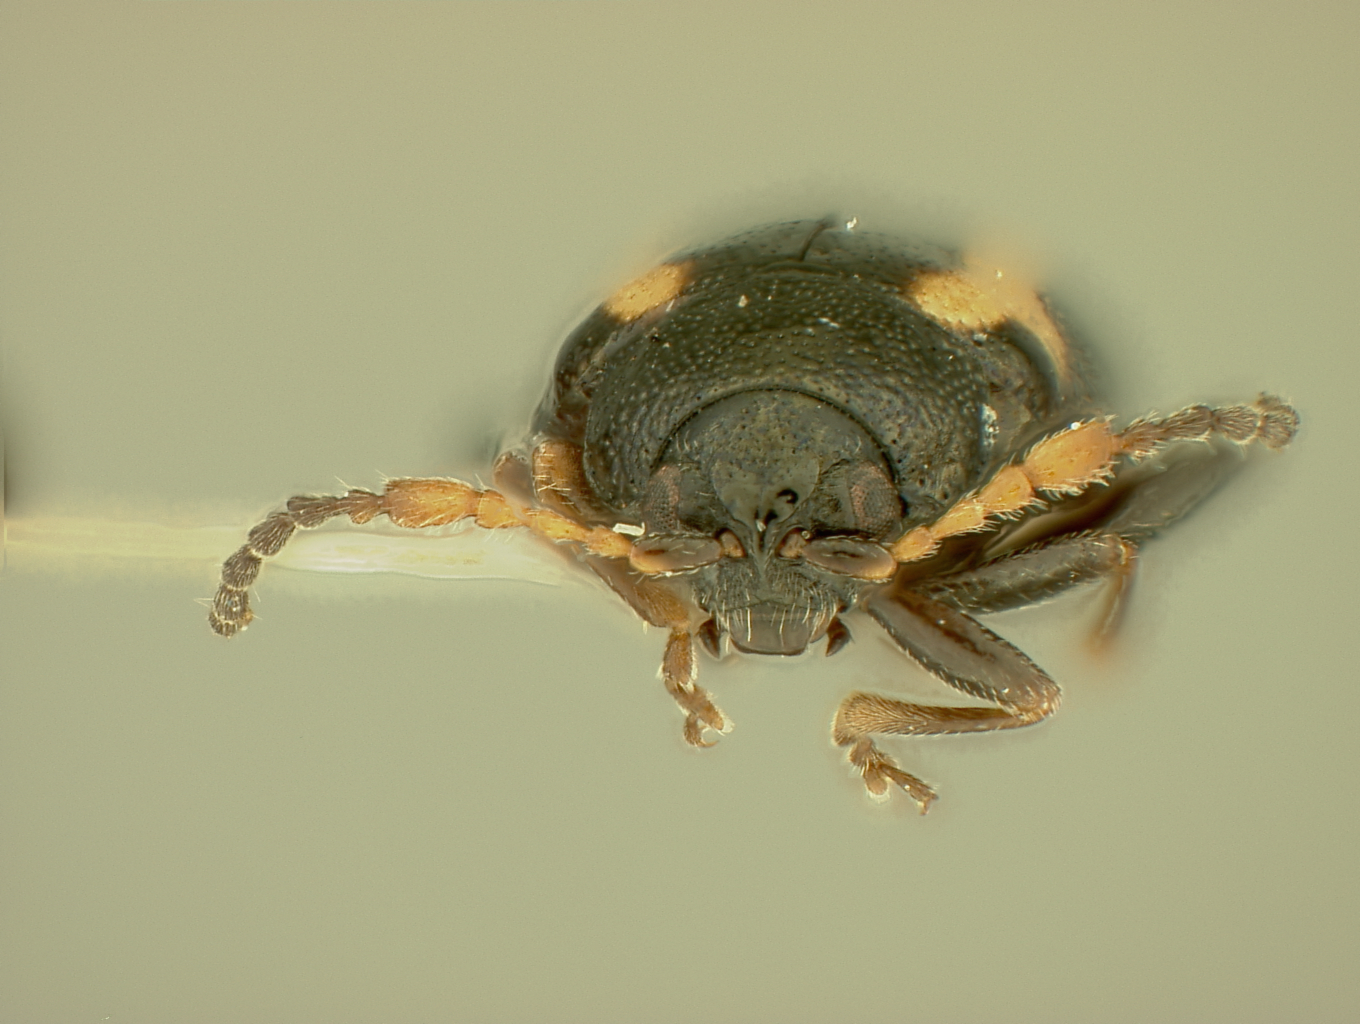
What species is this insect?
Phyllotreta utana
